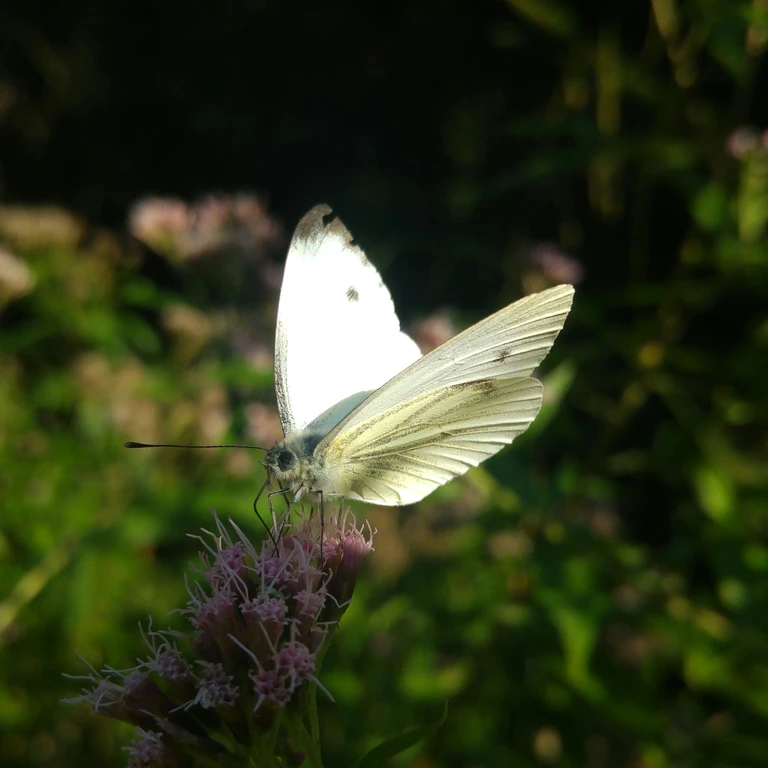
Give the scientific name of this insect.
Pieris napi
